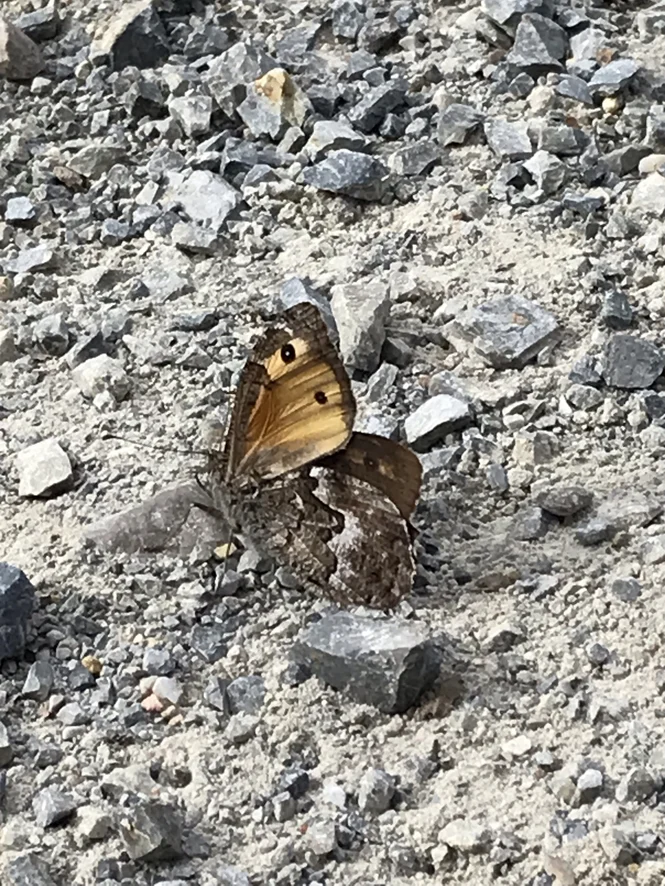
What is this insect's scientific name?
Hipparchia semele
